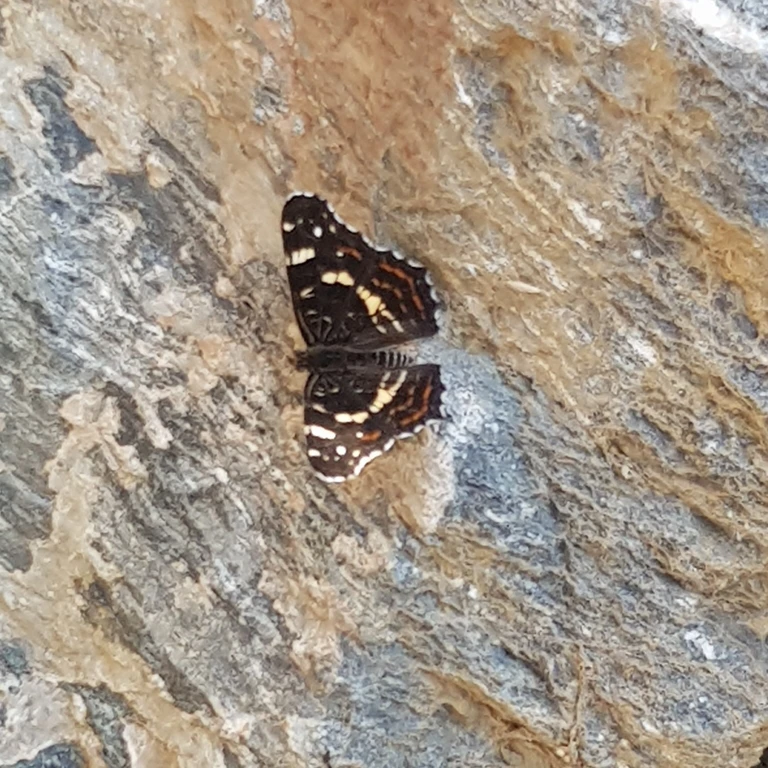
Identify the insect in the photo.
Araschnia levana
